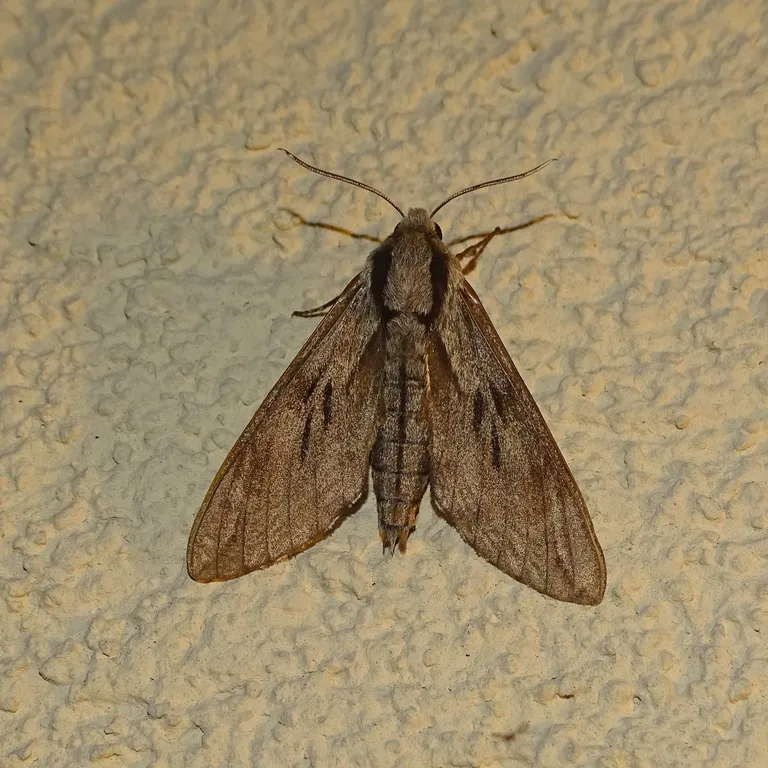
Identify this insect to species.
Sphinx pinastri
